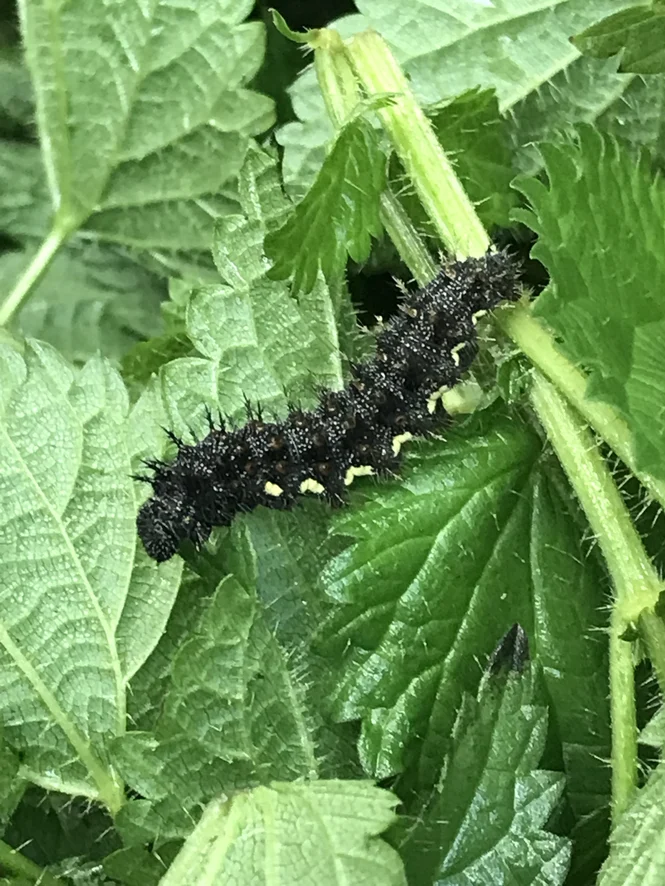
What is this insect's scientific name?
Vanessa atalanta
